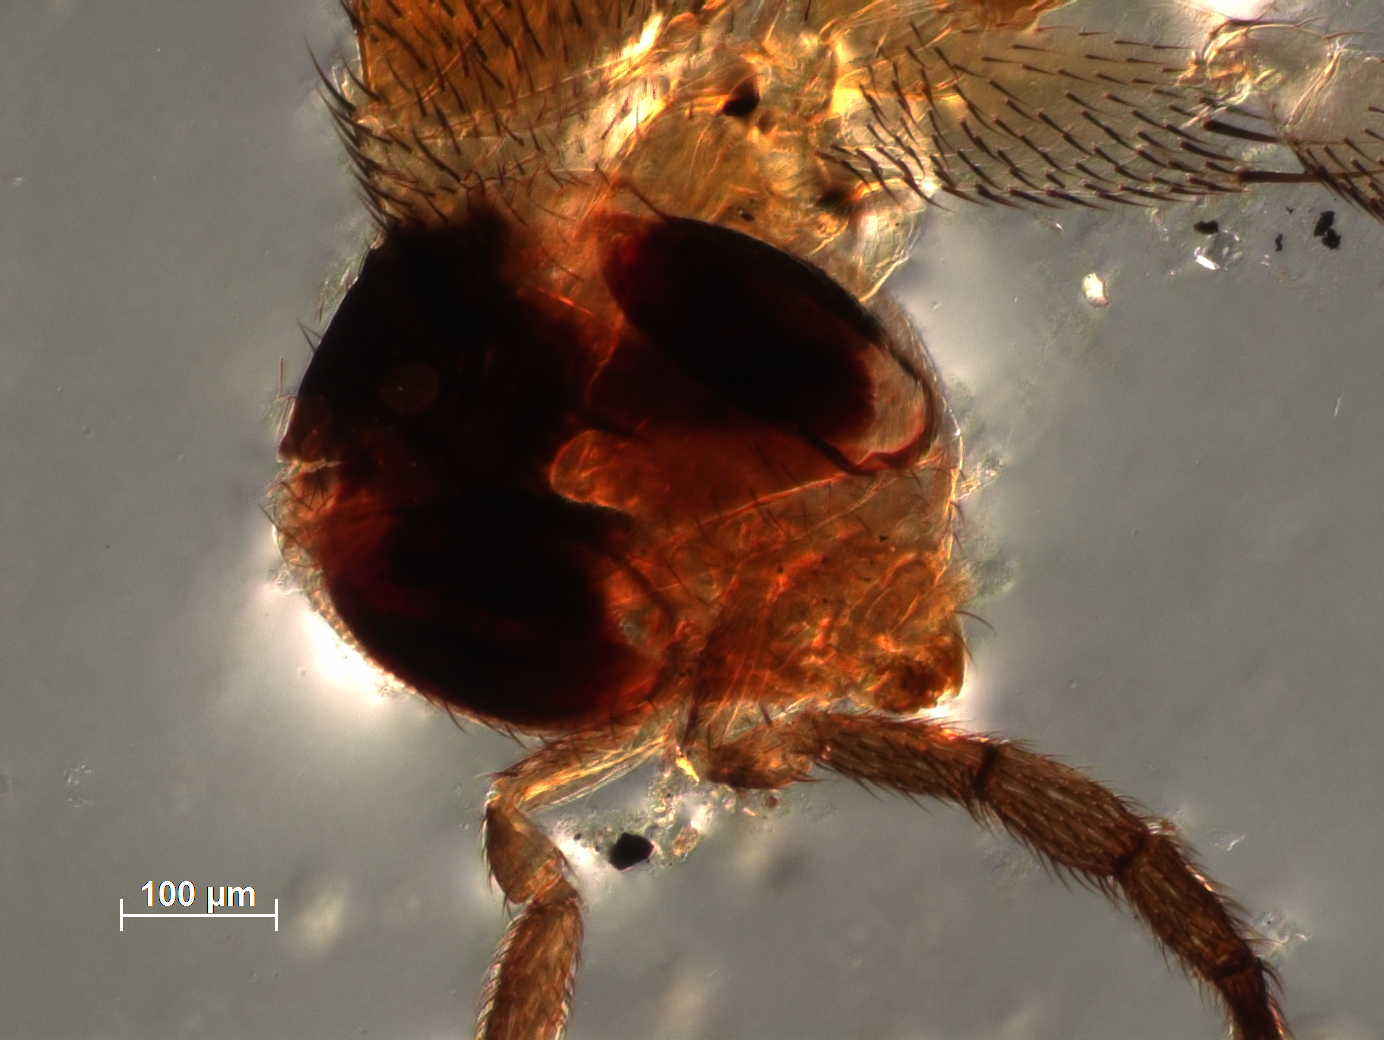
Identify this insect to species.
Elasmus binocellatus
